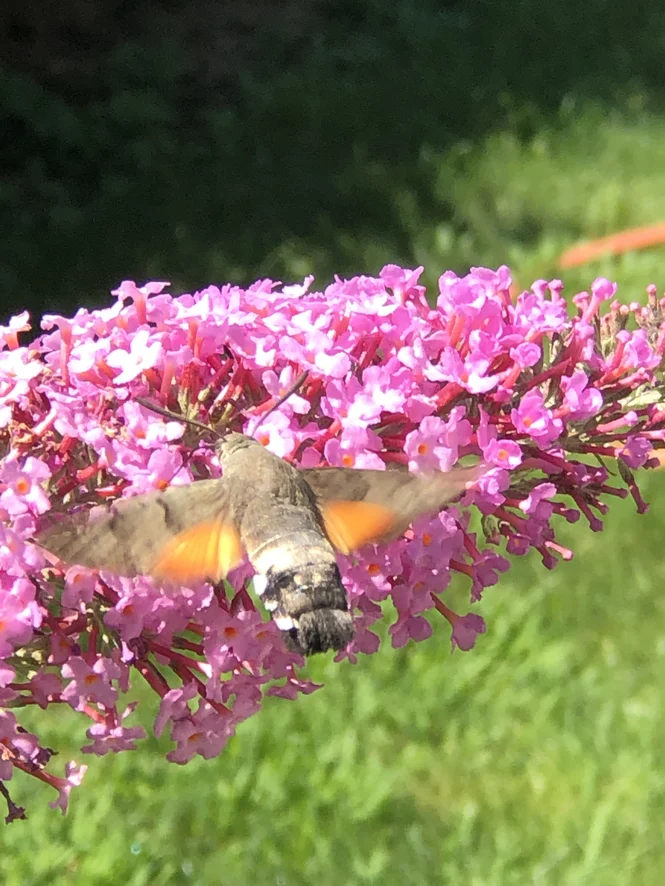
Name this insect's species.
Macroglossum stellatarum
